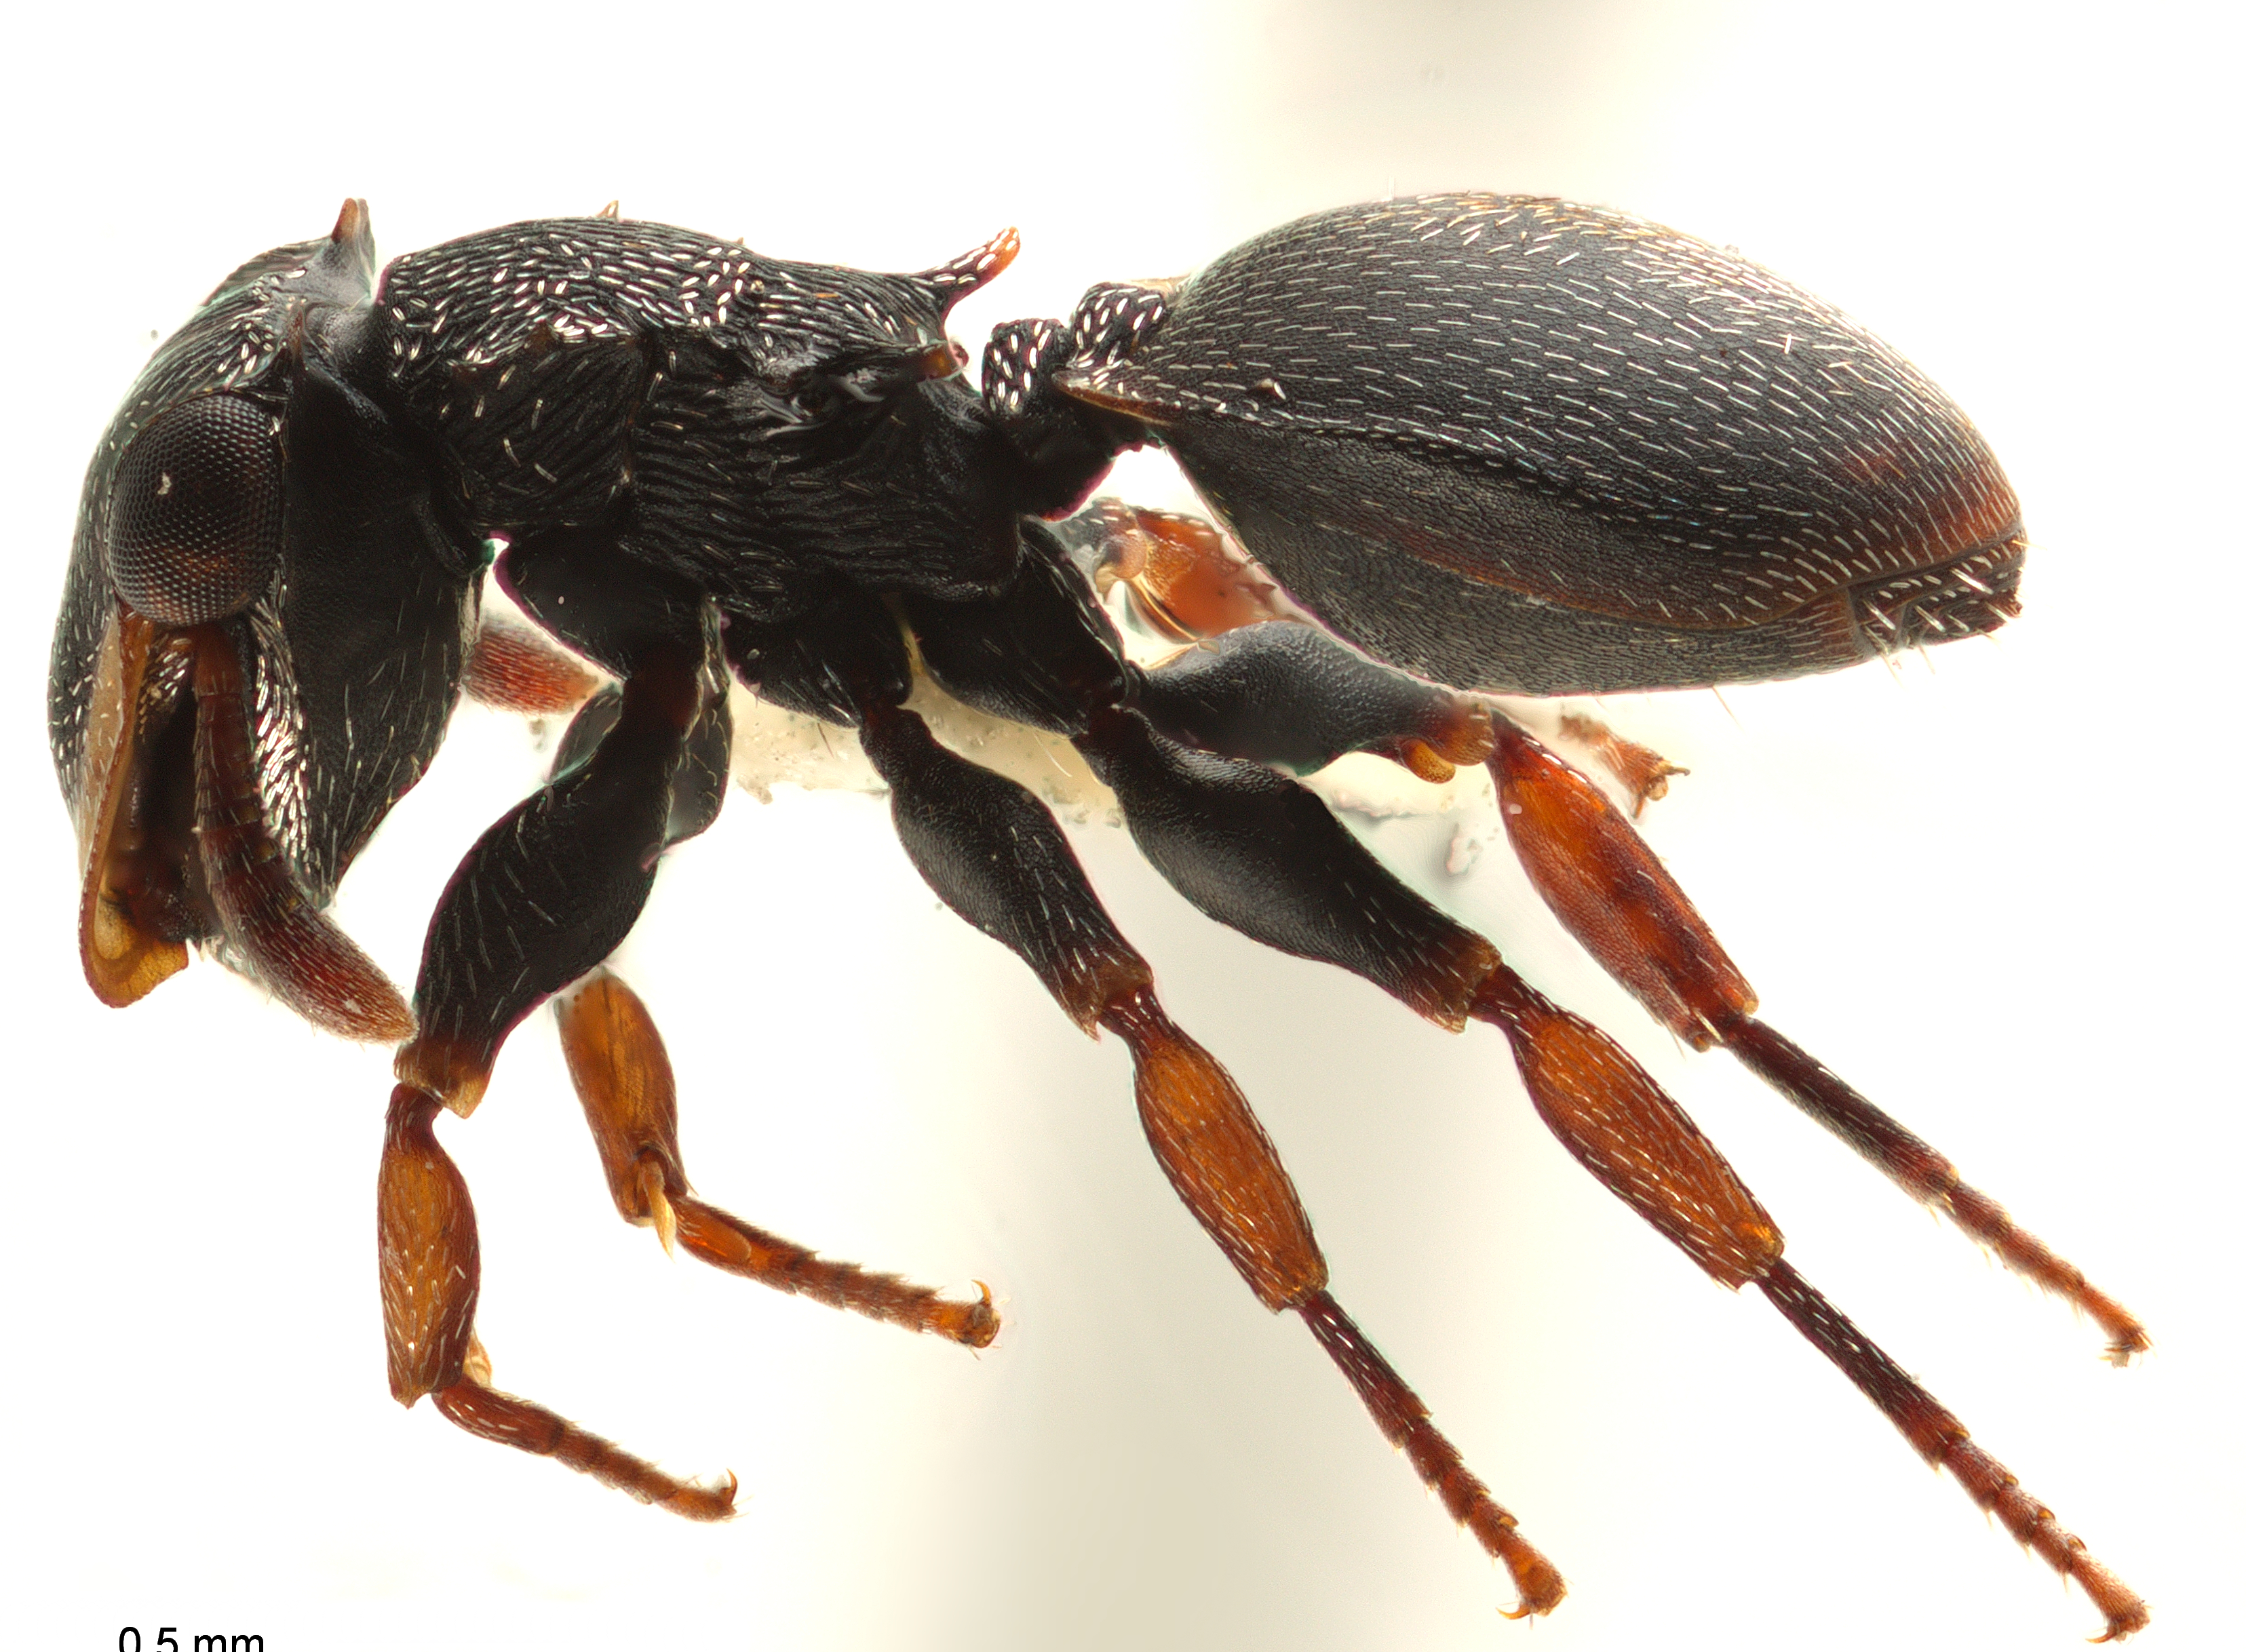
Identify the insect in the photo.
Cephalotes minutus
